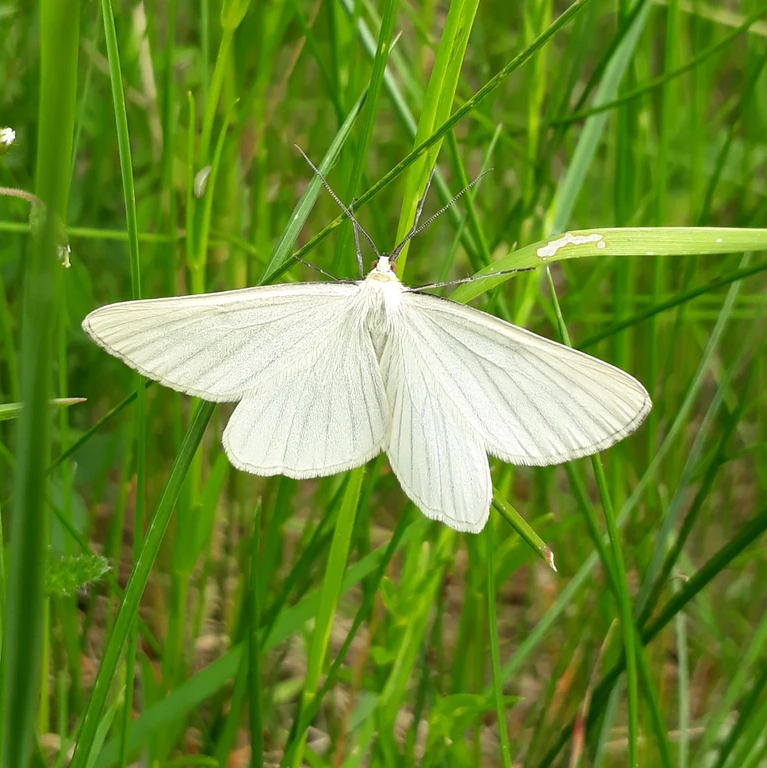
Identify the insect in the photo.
Siona lineata
